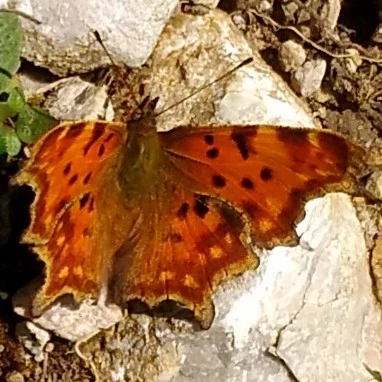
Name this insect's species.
Polygonia c-album
